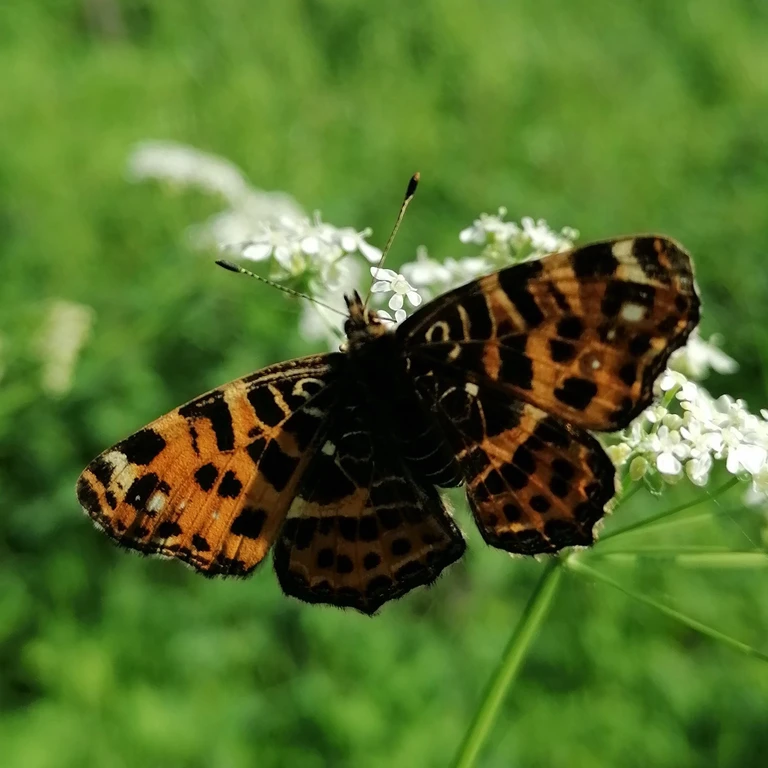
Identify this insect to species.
Araschnia levana
